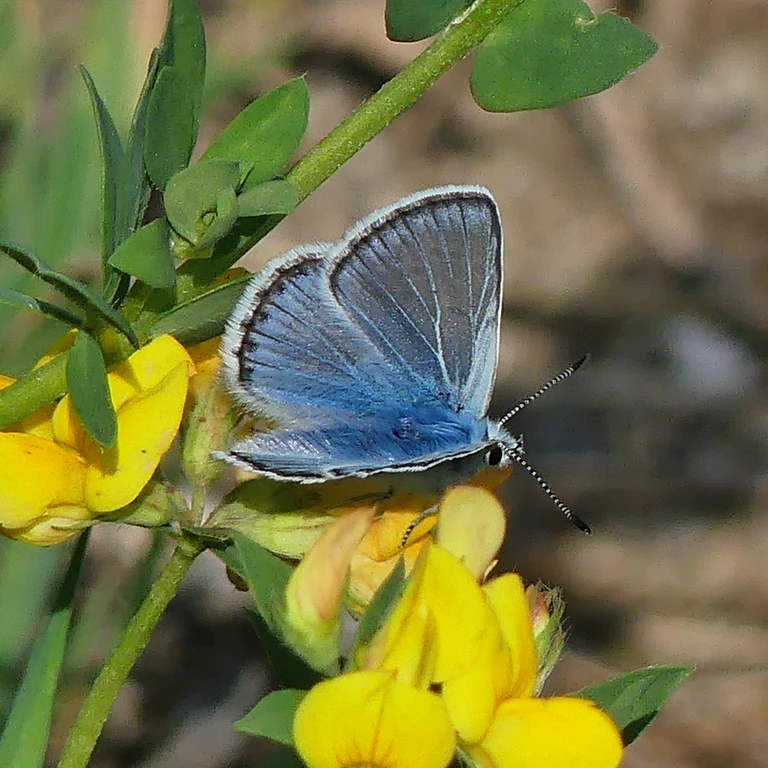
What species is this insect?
Polyommatus eros
